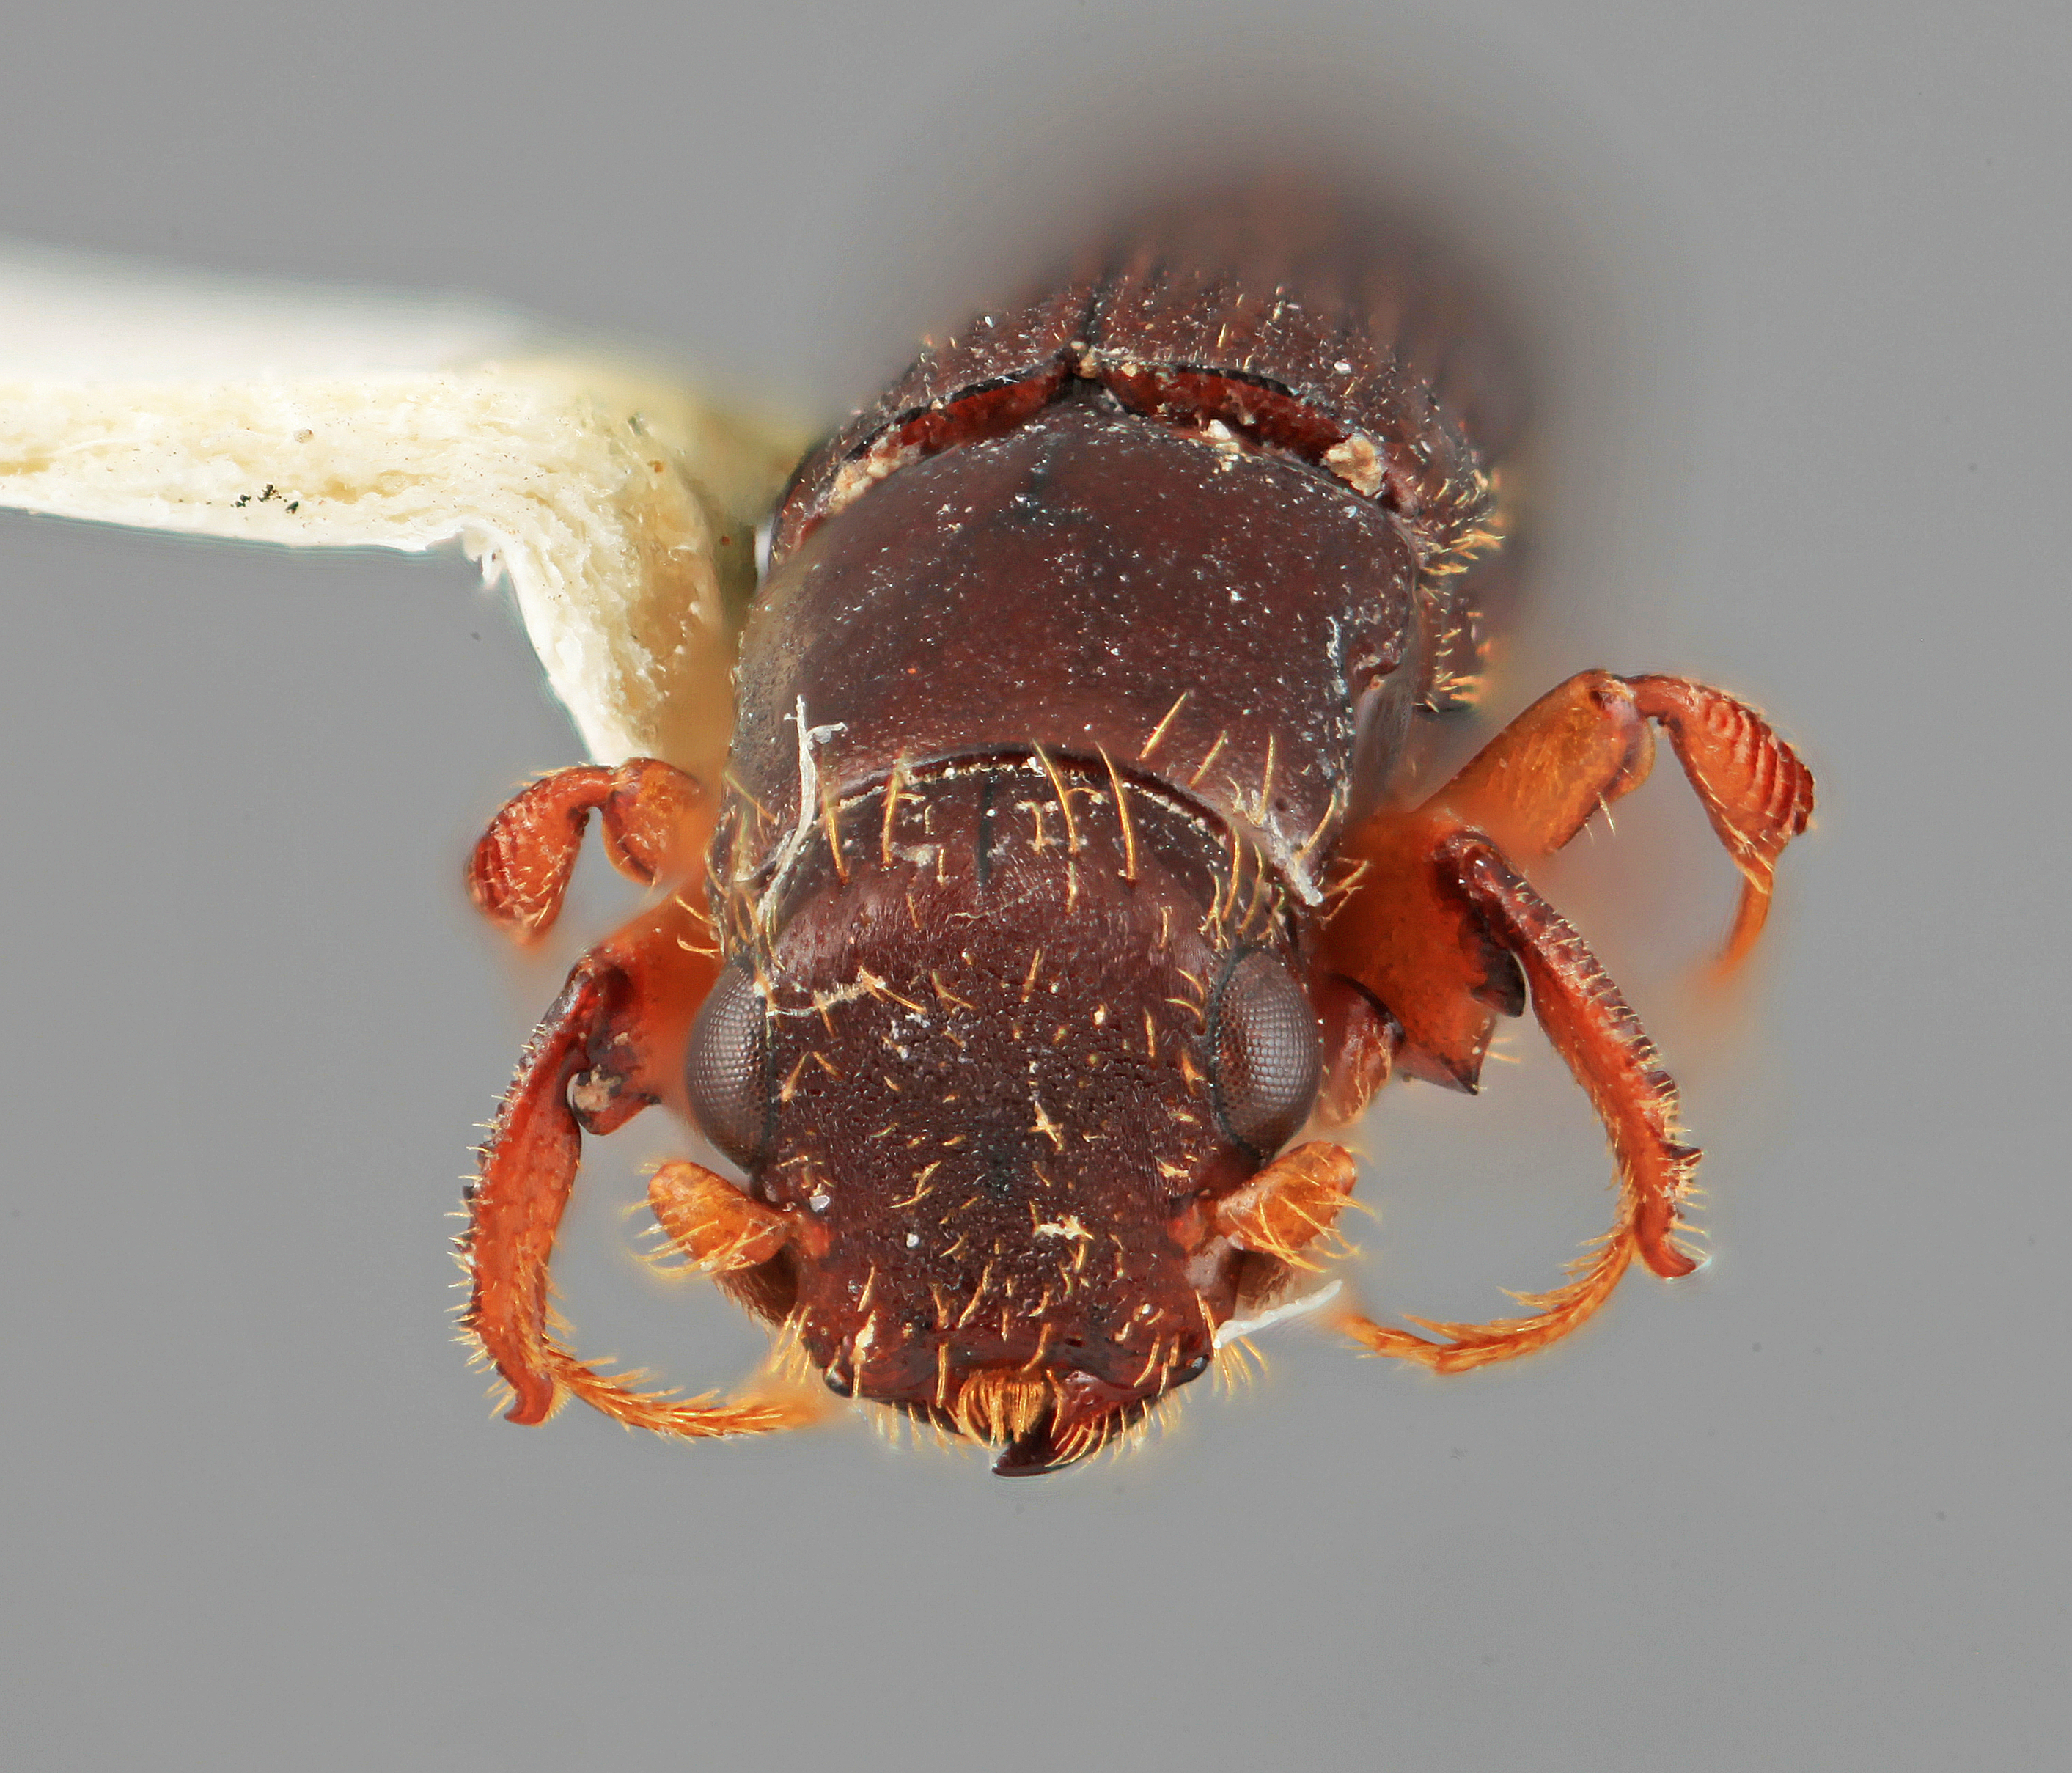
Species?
Platypus longius
